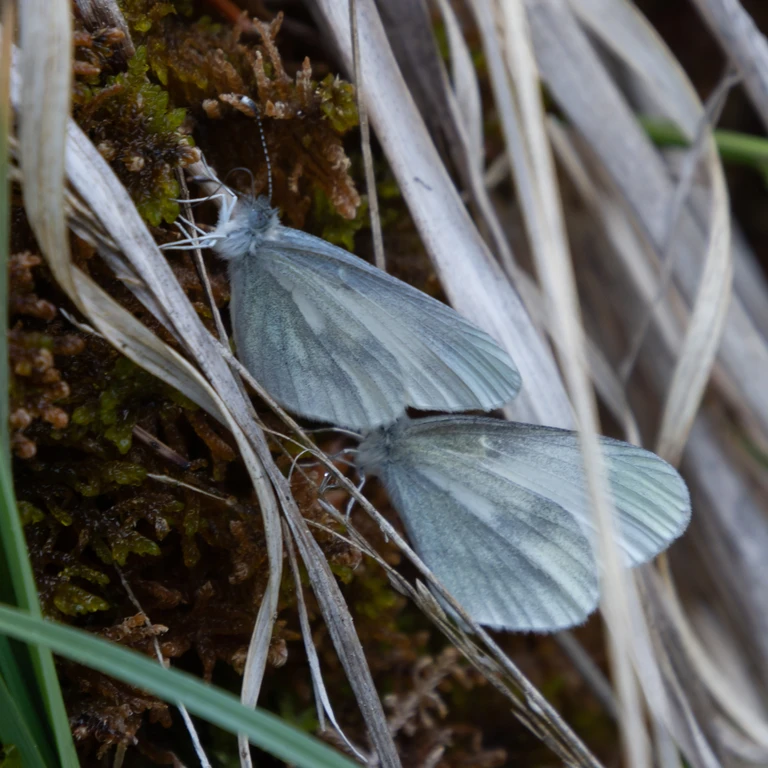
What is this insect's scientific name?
Leptidea sinapis/juvernica
